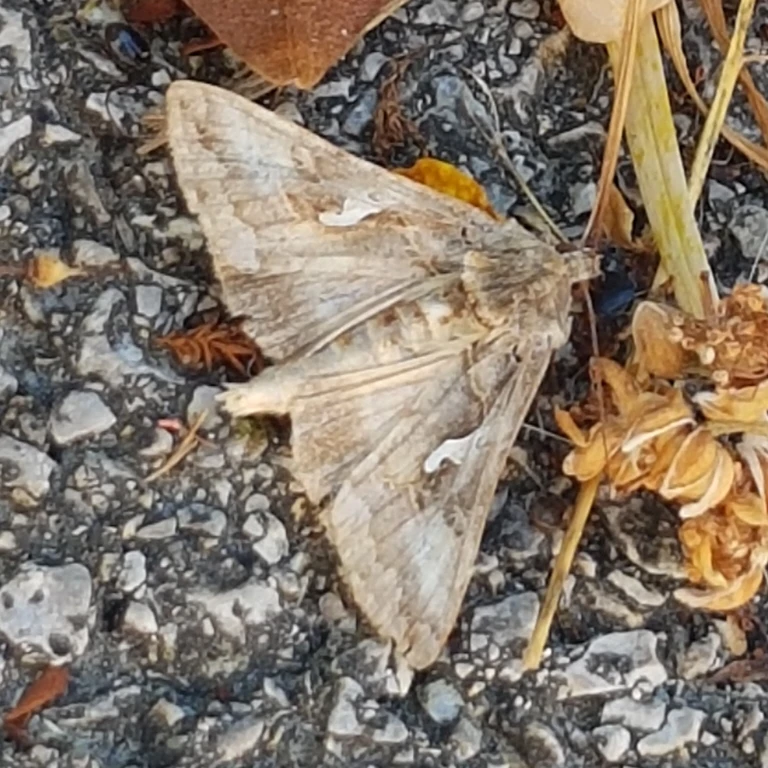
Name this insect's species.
Autographa gamma
